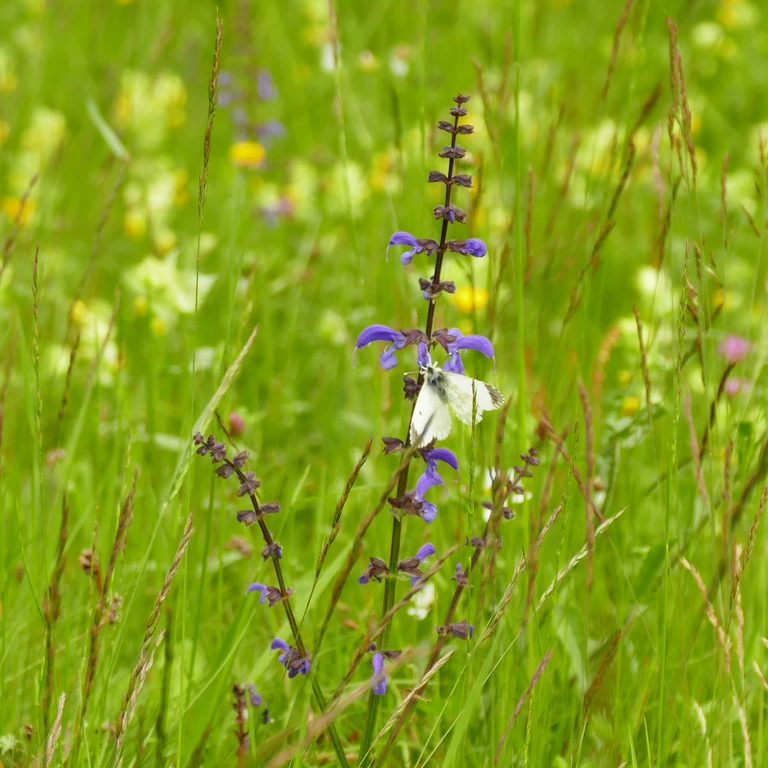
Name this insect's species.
Anthocharis cardamines
